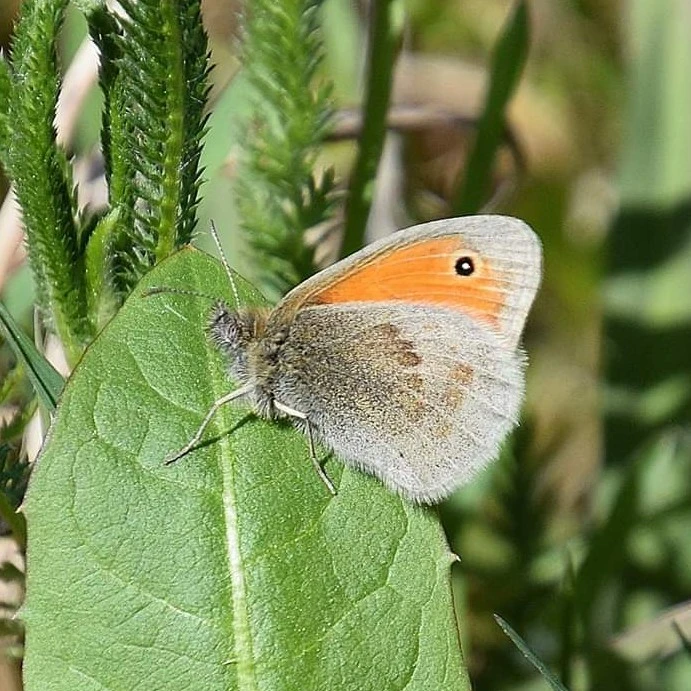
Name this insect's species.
Coenonympha pamphilus
